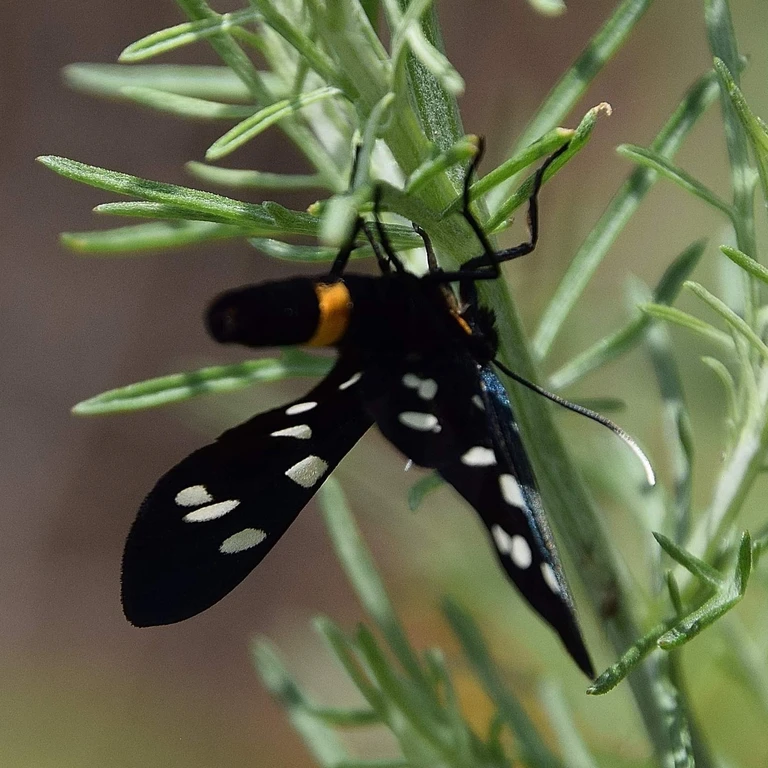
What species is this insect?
Amata phegea
